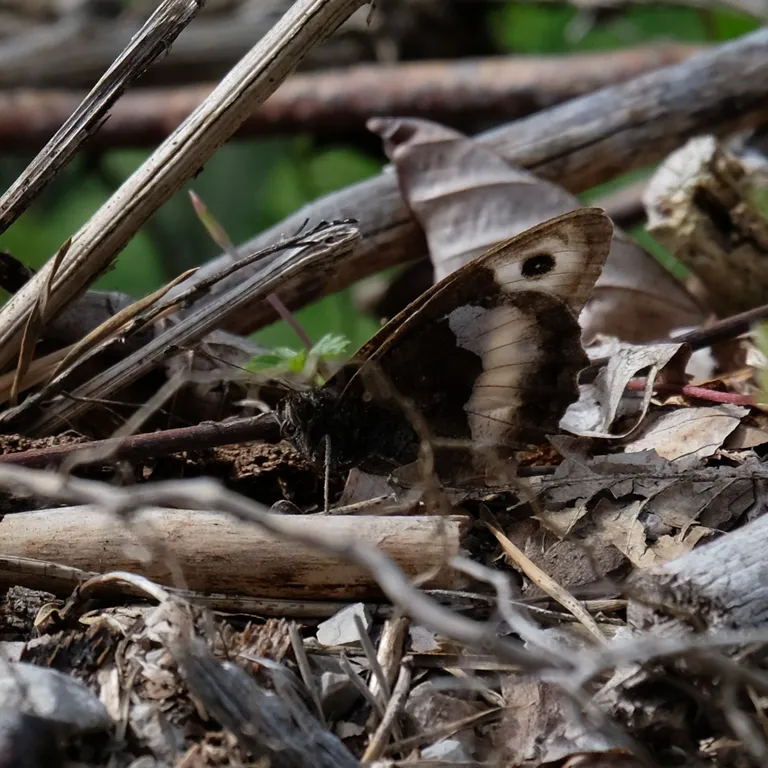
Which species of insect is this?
Hipparchia alcyone
